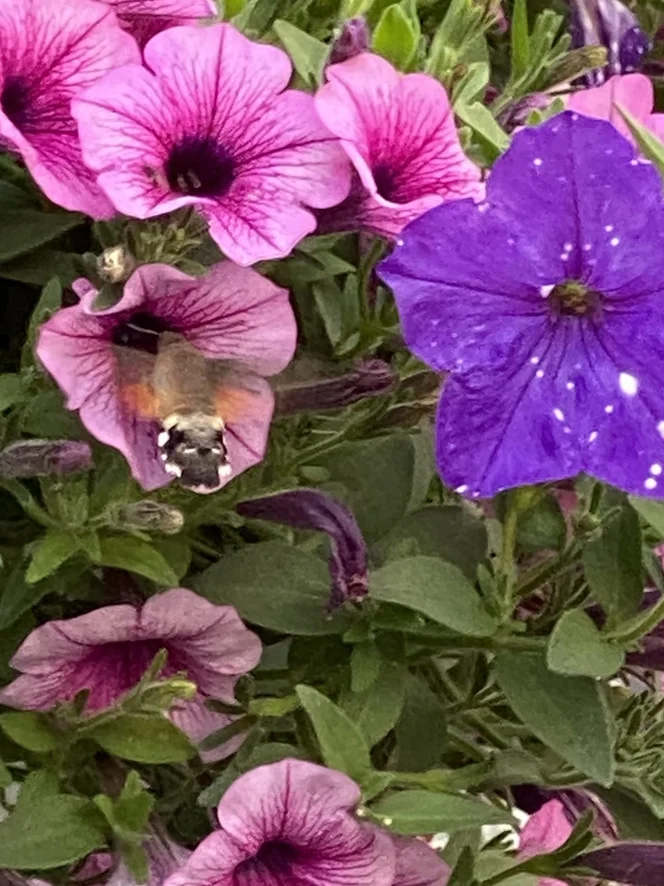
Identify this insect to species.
Macroglossum stellatarum
